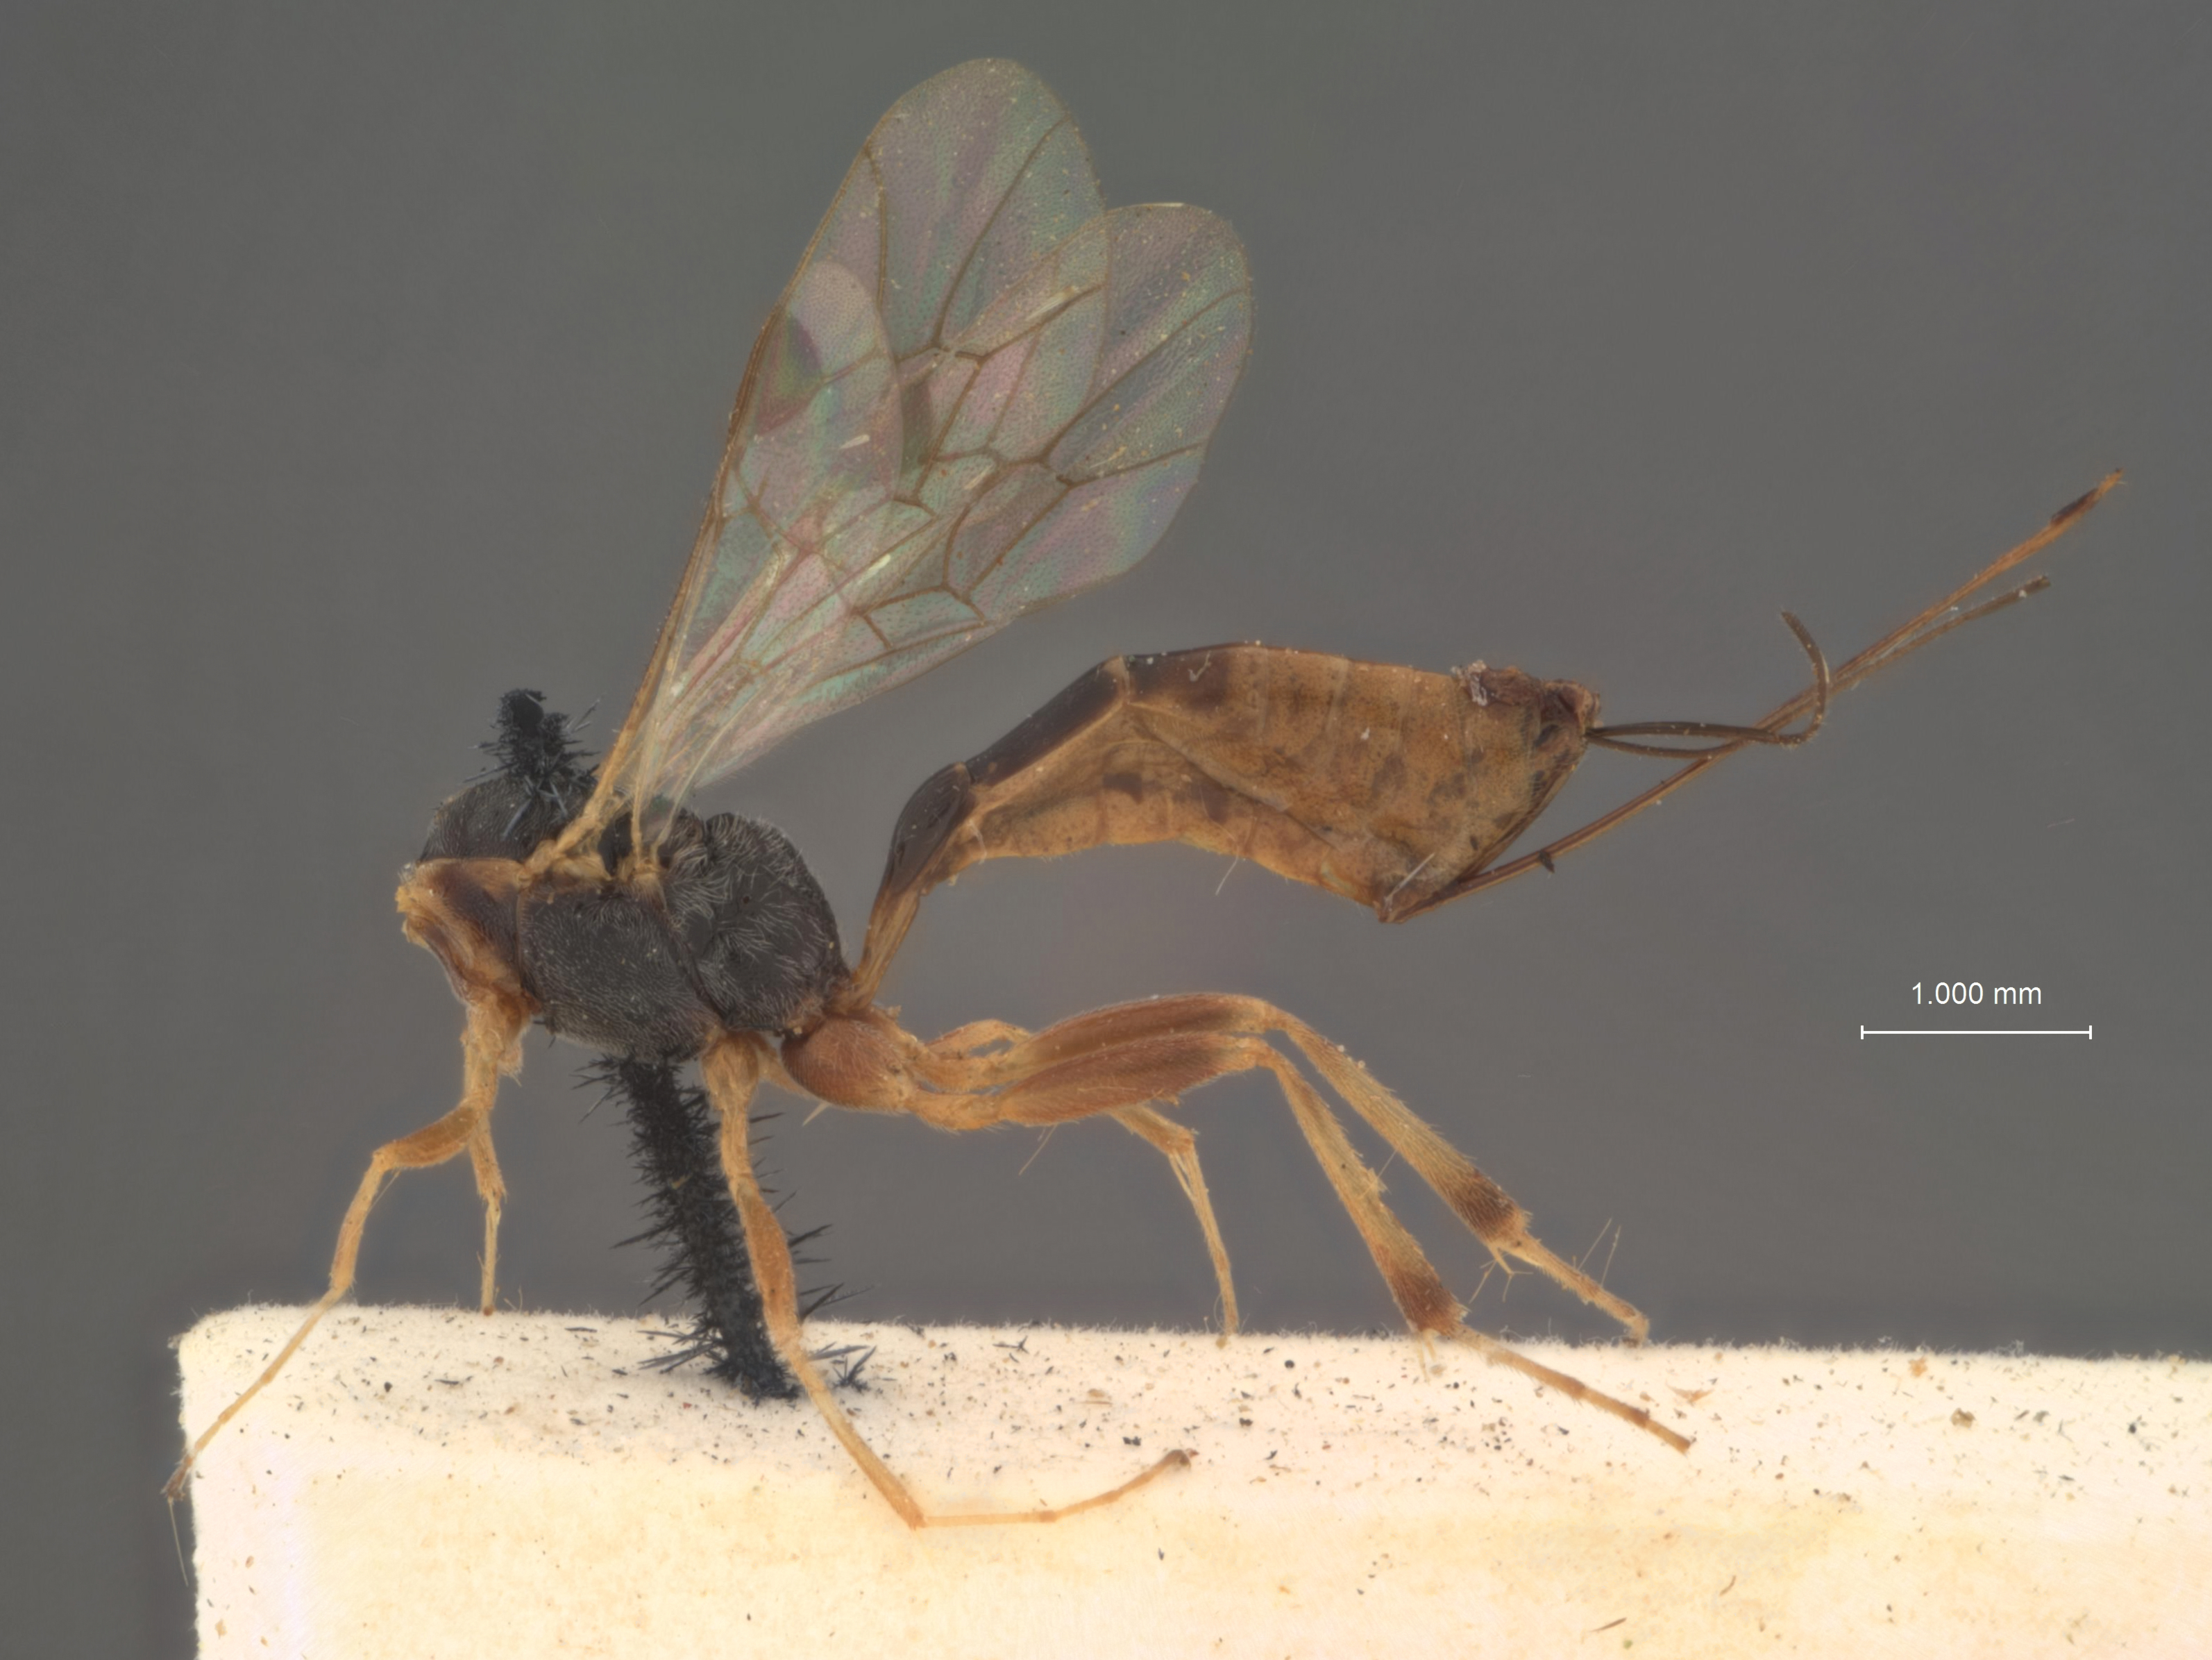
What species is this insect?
Pristomerus laccae
